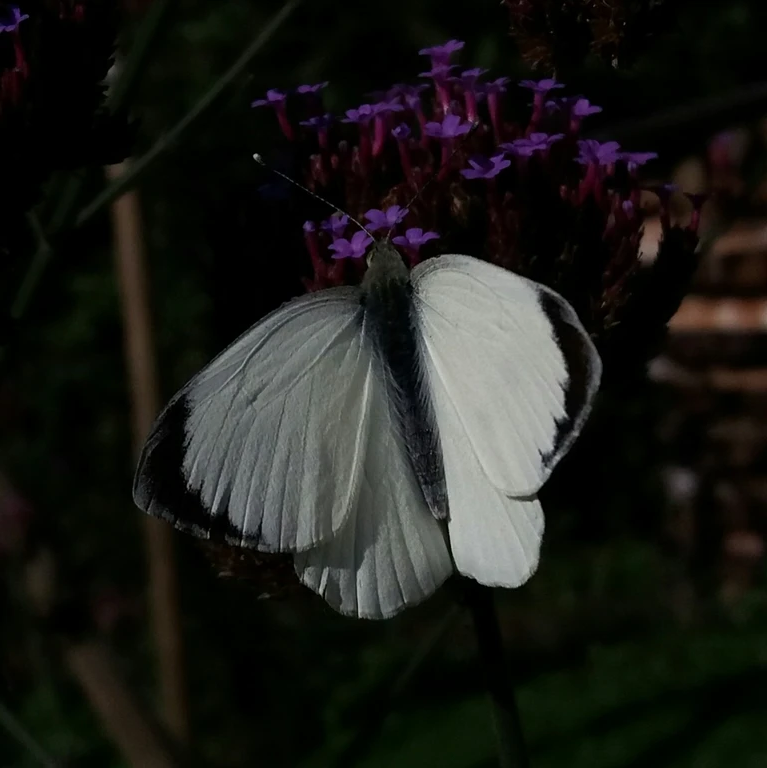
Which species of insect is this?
Pieris brassicae
